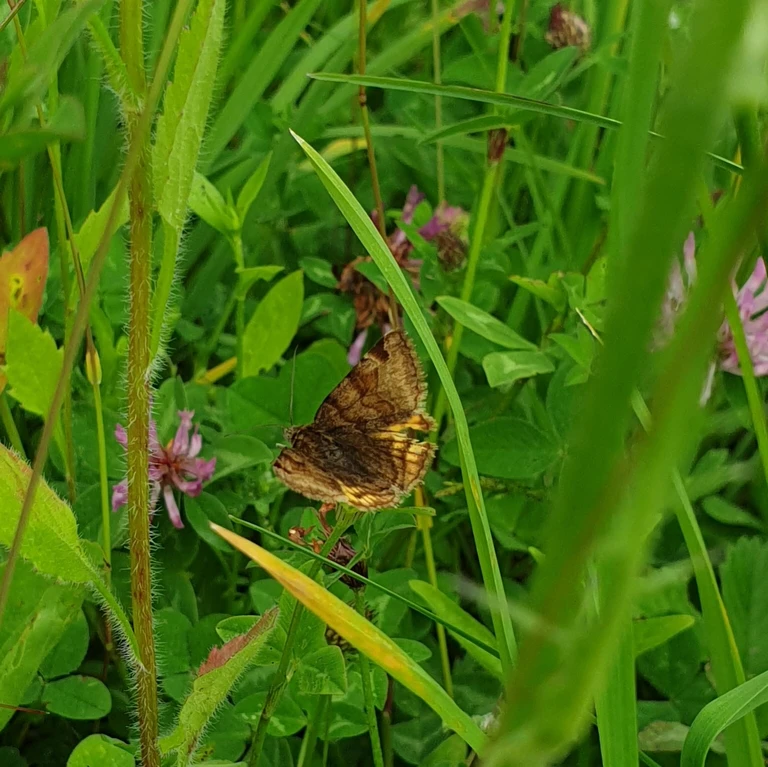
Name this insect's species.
Euclidia glyphica
